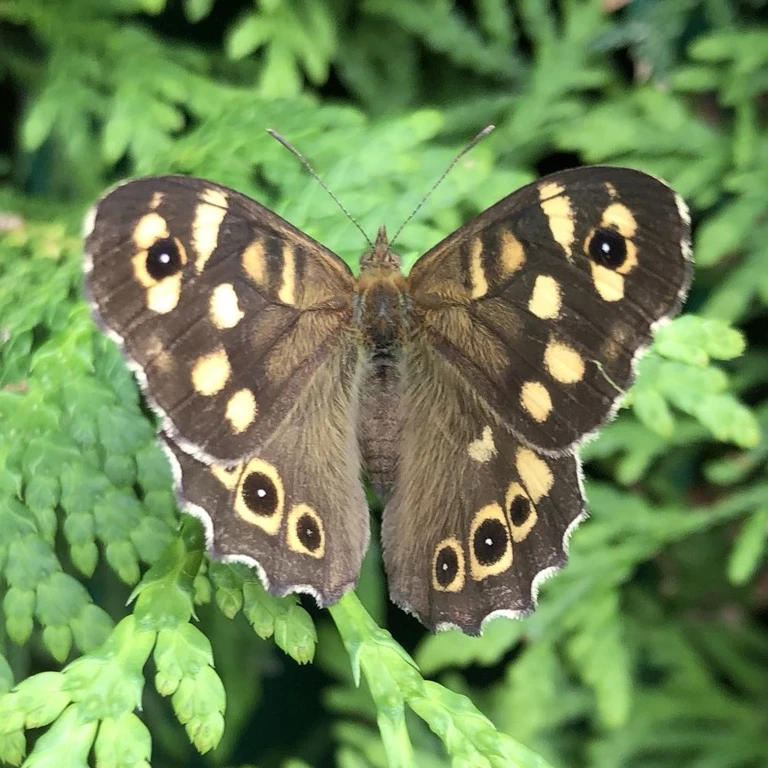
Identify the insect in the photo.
Pararge aegeria
